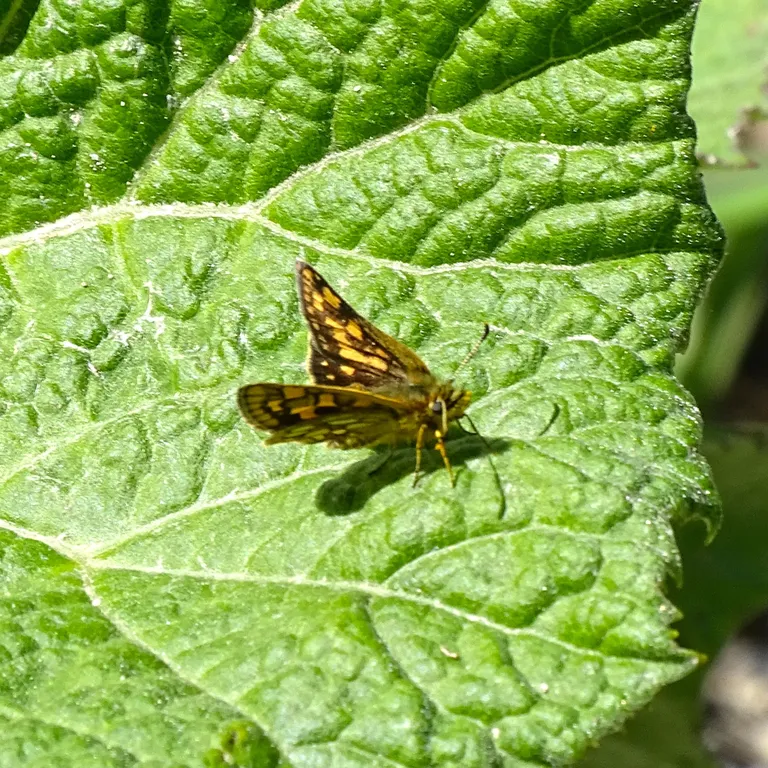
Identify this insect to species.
Carterocephalus palaemon
